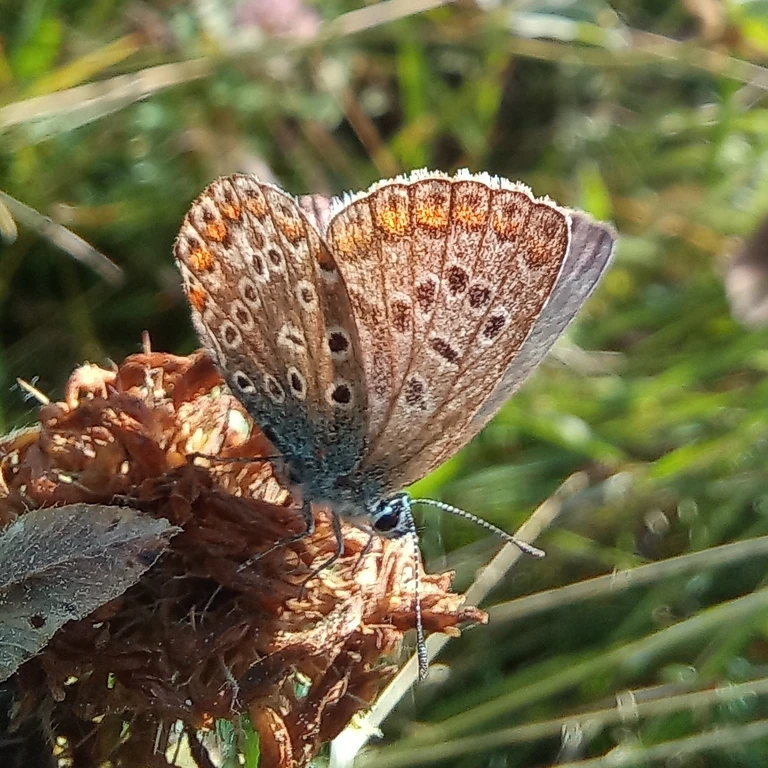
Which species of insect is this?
Polyommatus icarus
